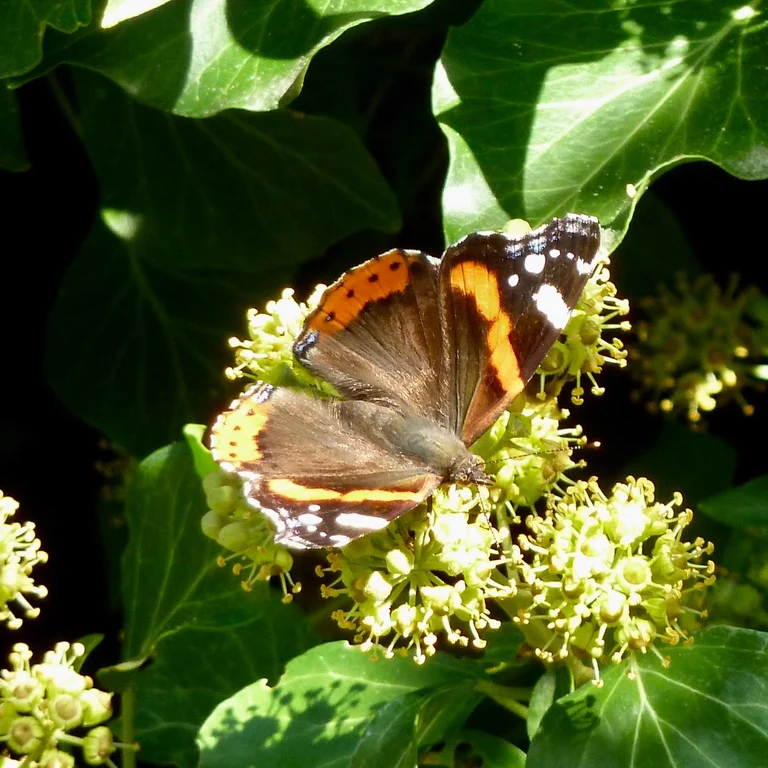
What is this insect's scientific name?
Vanessa atalanta
